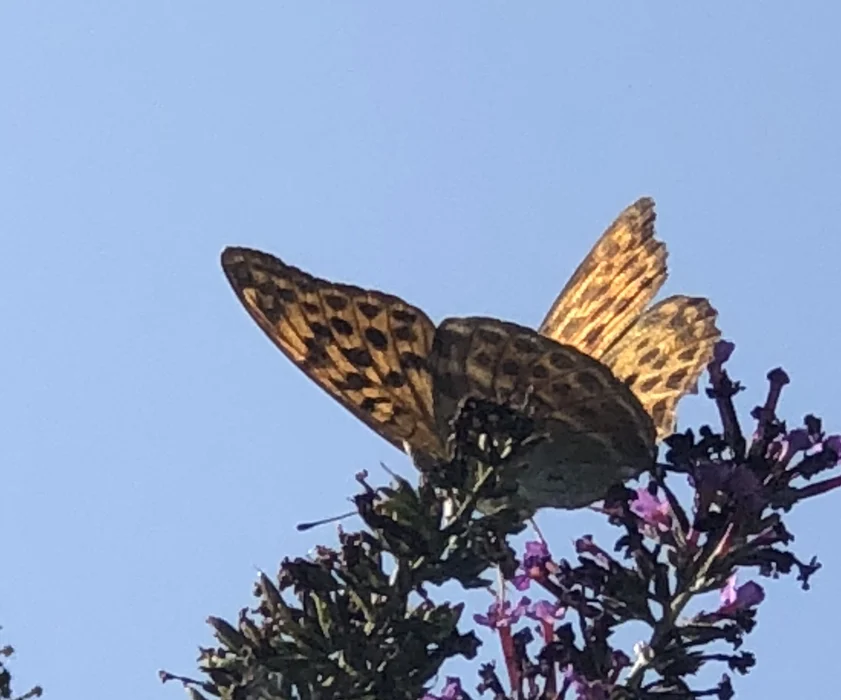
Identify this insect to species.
Argynnis paphia
